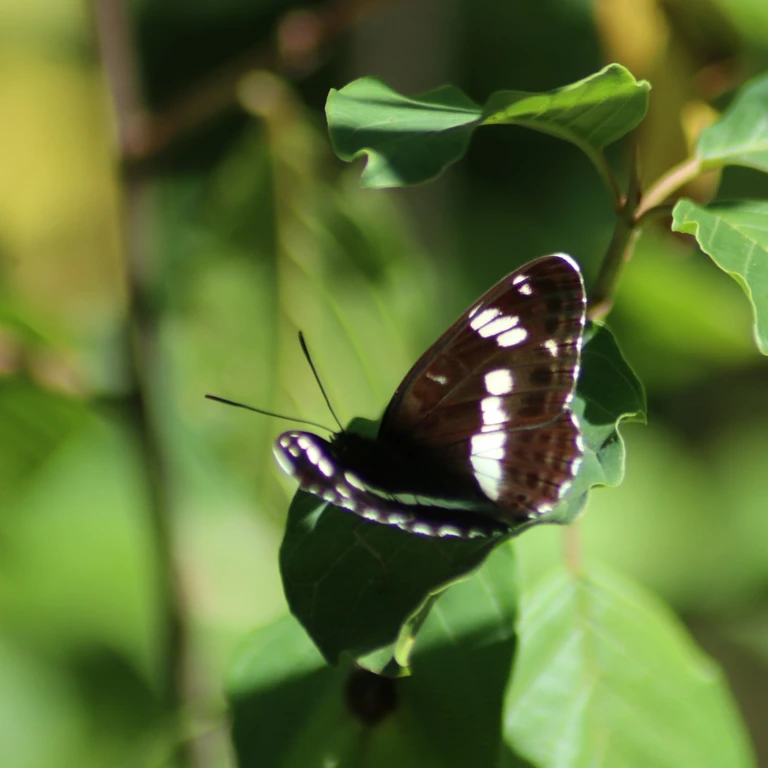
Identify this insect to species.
Limenitis camilla (also Ladoga camilla)
